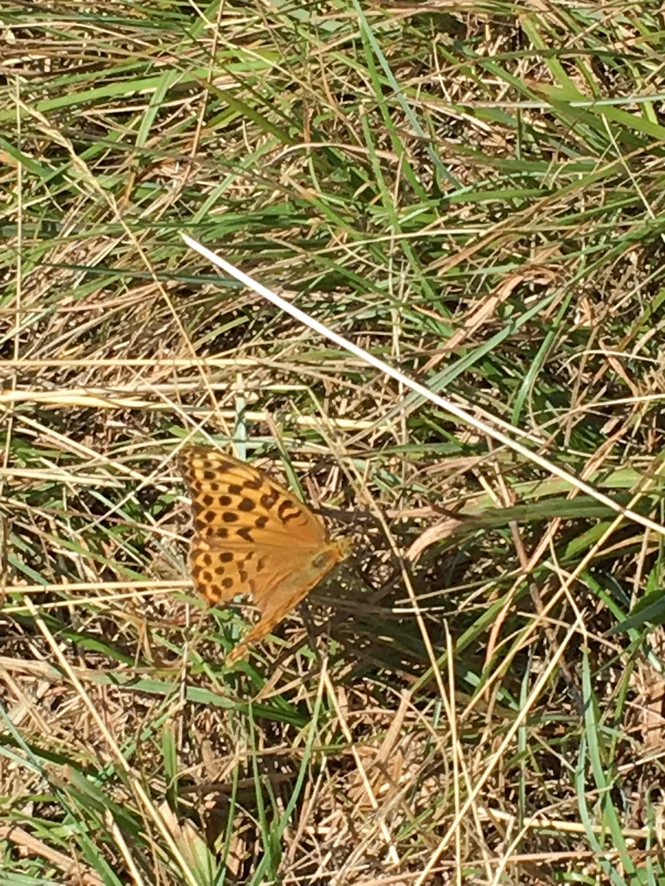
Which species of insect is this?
Argynnis paphia
